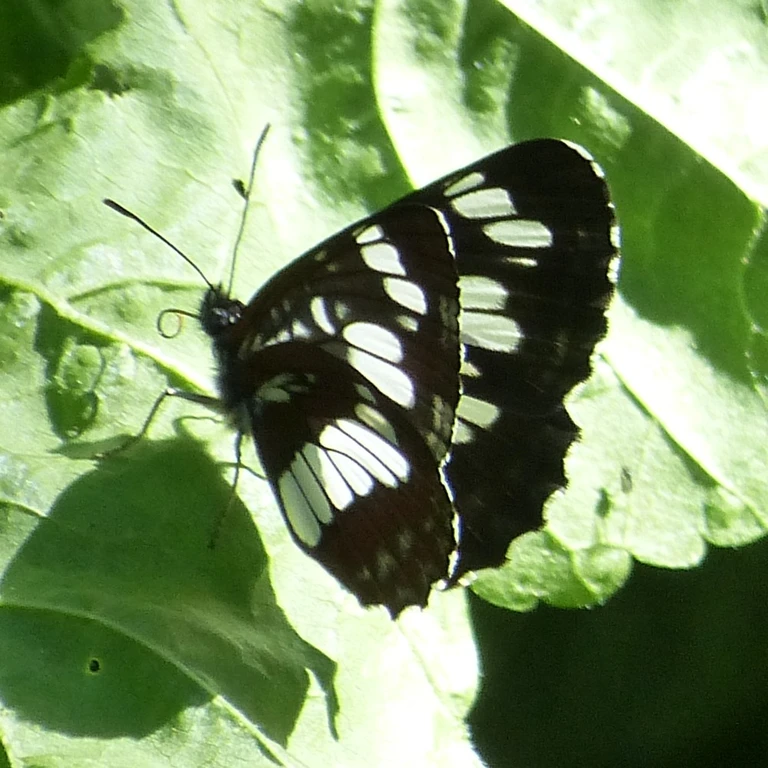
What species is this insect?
Neptis rivularis
